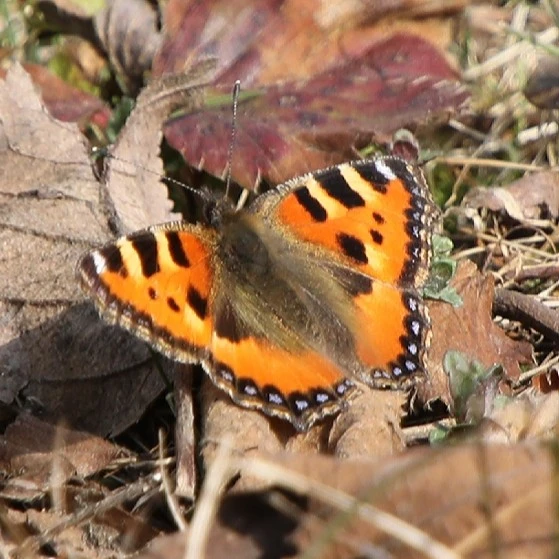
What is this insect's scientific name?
Aglais urticae
